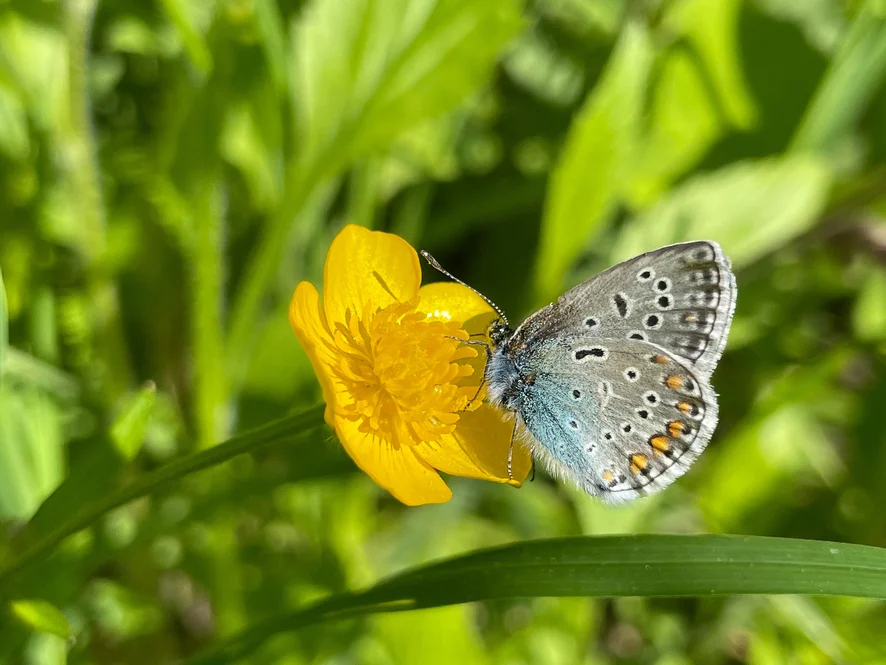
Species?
Polyommatus icarus
